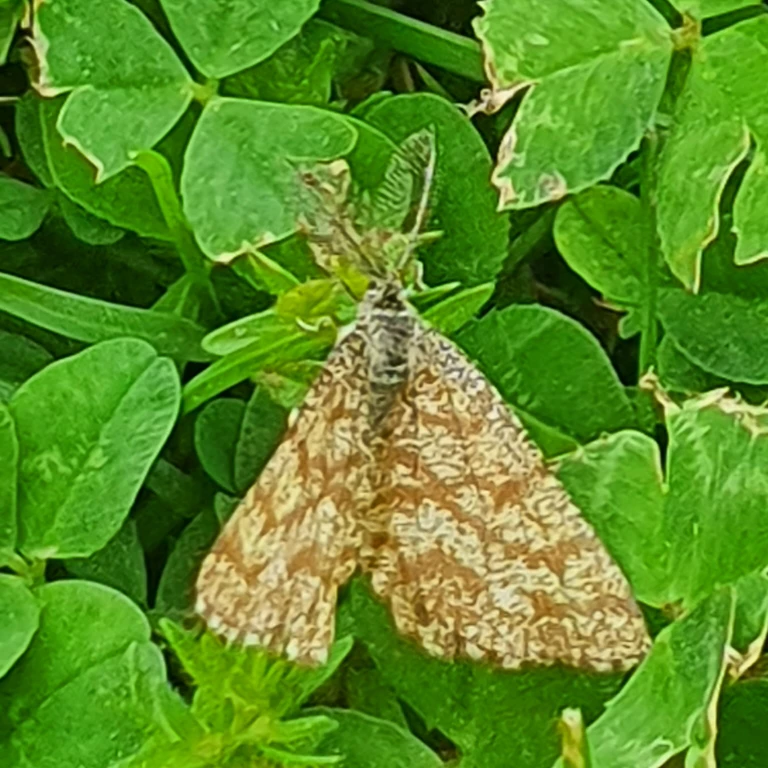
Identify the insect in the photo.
Ematurga atomaria
